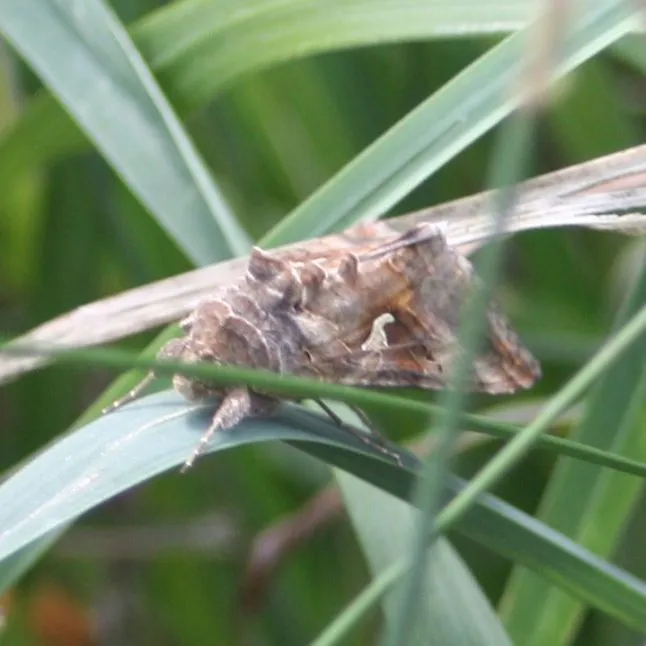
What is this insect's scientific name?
Autographa gamma
